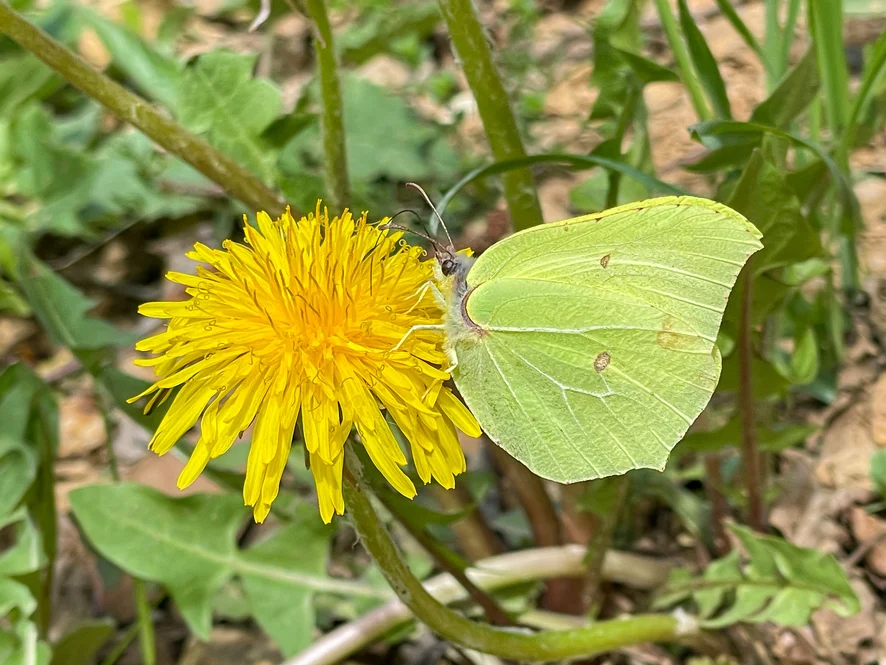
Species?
Gonepteryx rhamni
